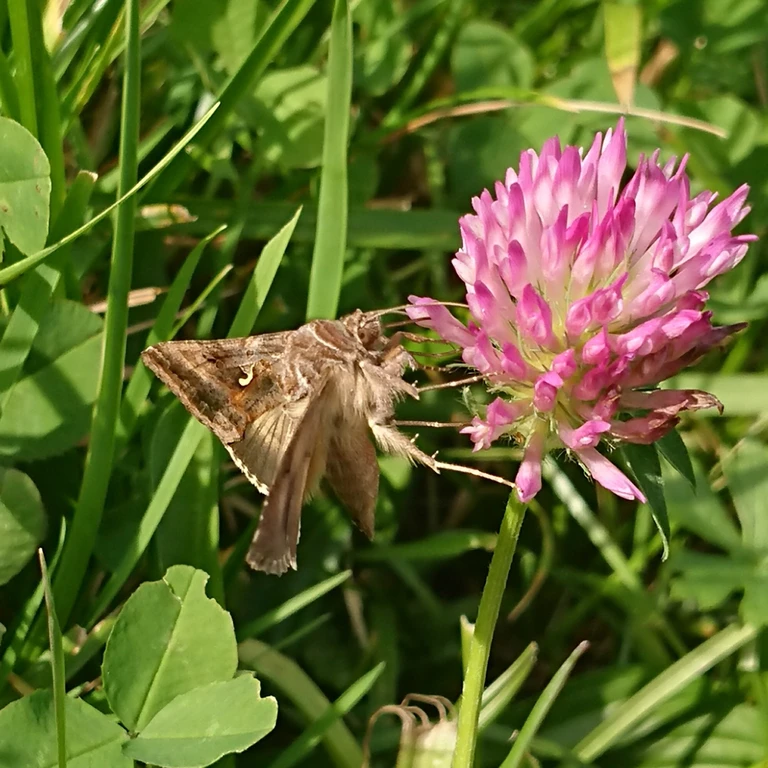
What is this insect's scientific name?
Autographa gamma
